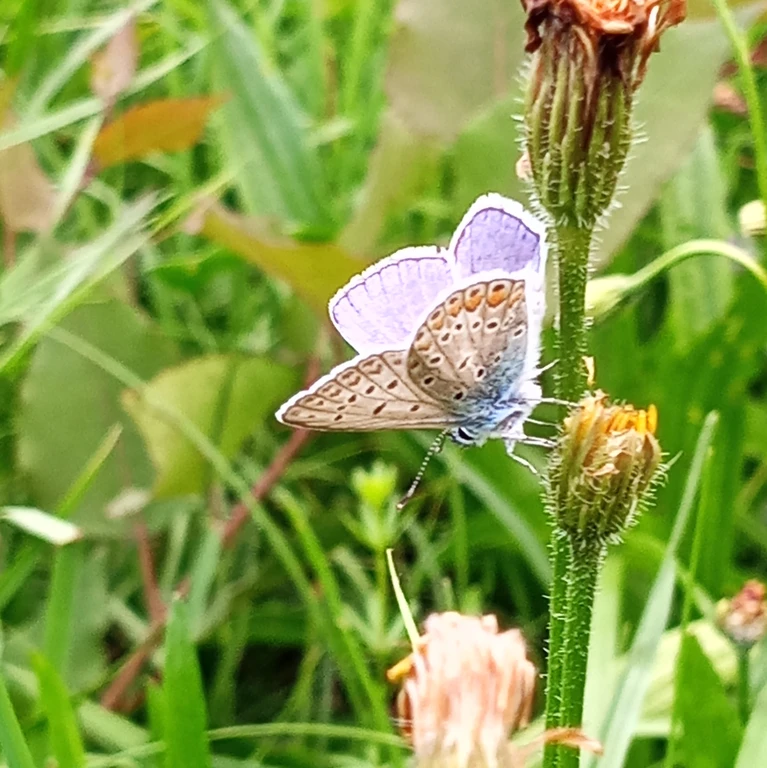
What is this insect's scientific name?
Polyommatus icarus
